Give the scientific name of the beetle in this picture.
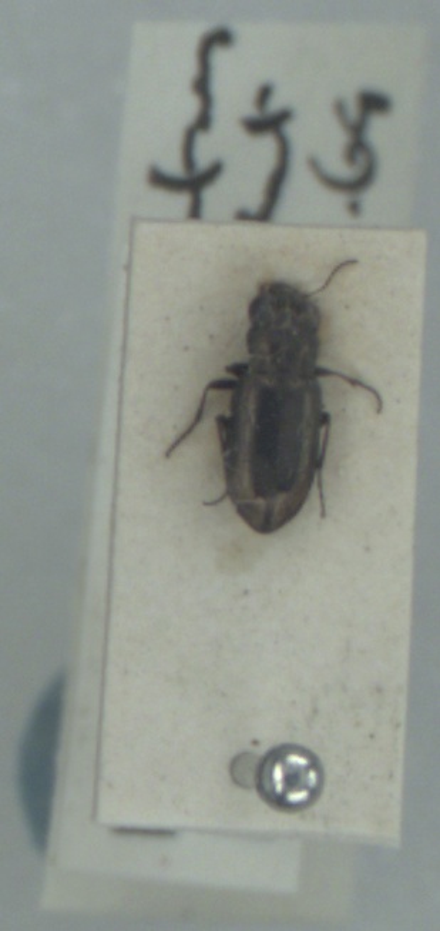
Notiophilus substriatus
